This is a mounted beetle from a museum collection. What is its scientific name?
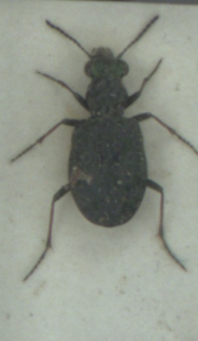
Elaphrus riparius
